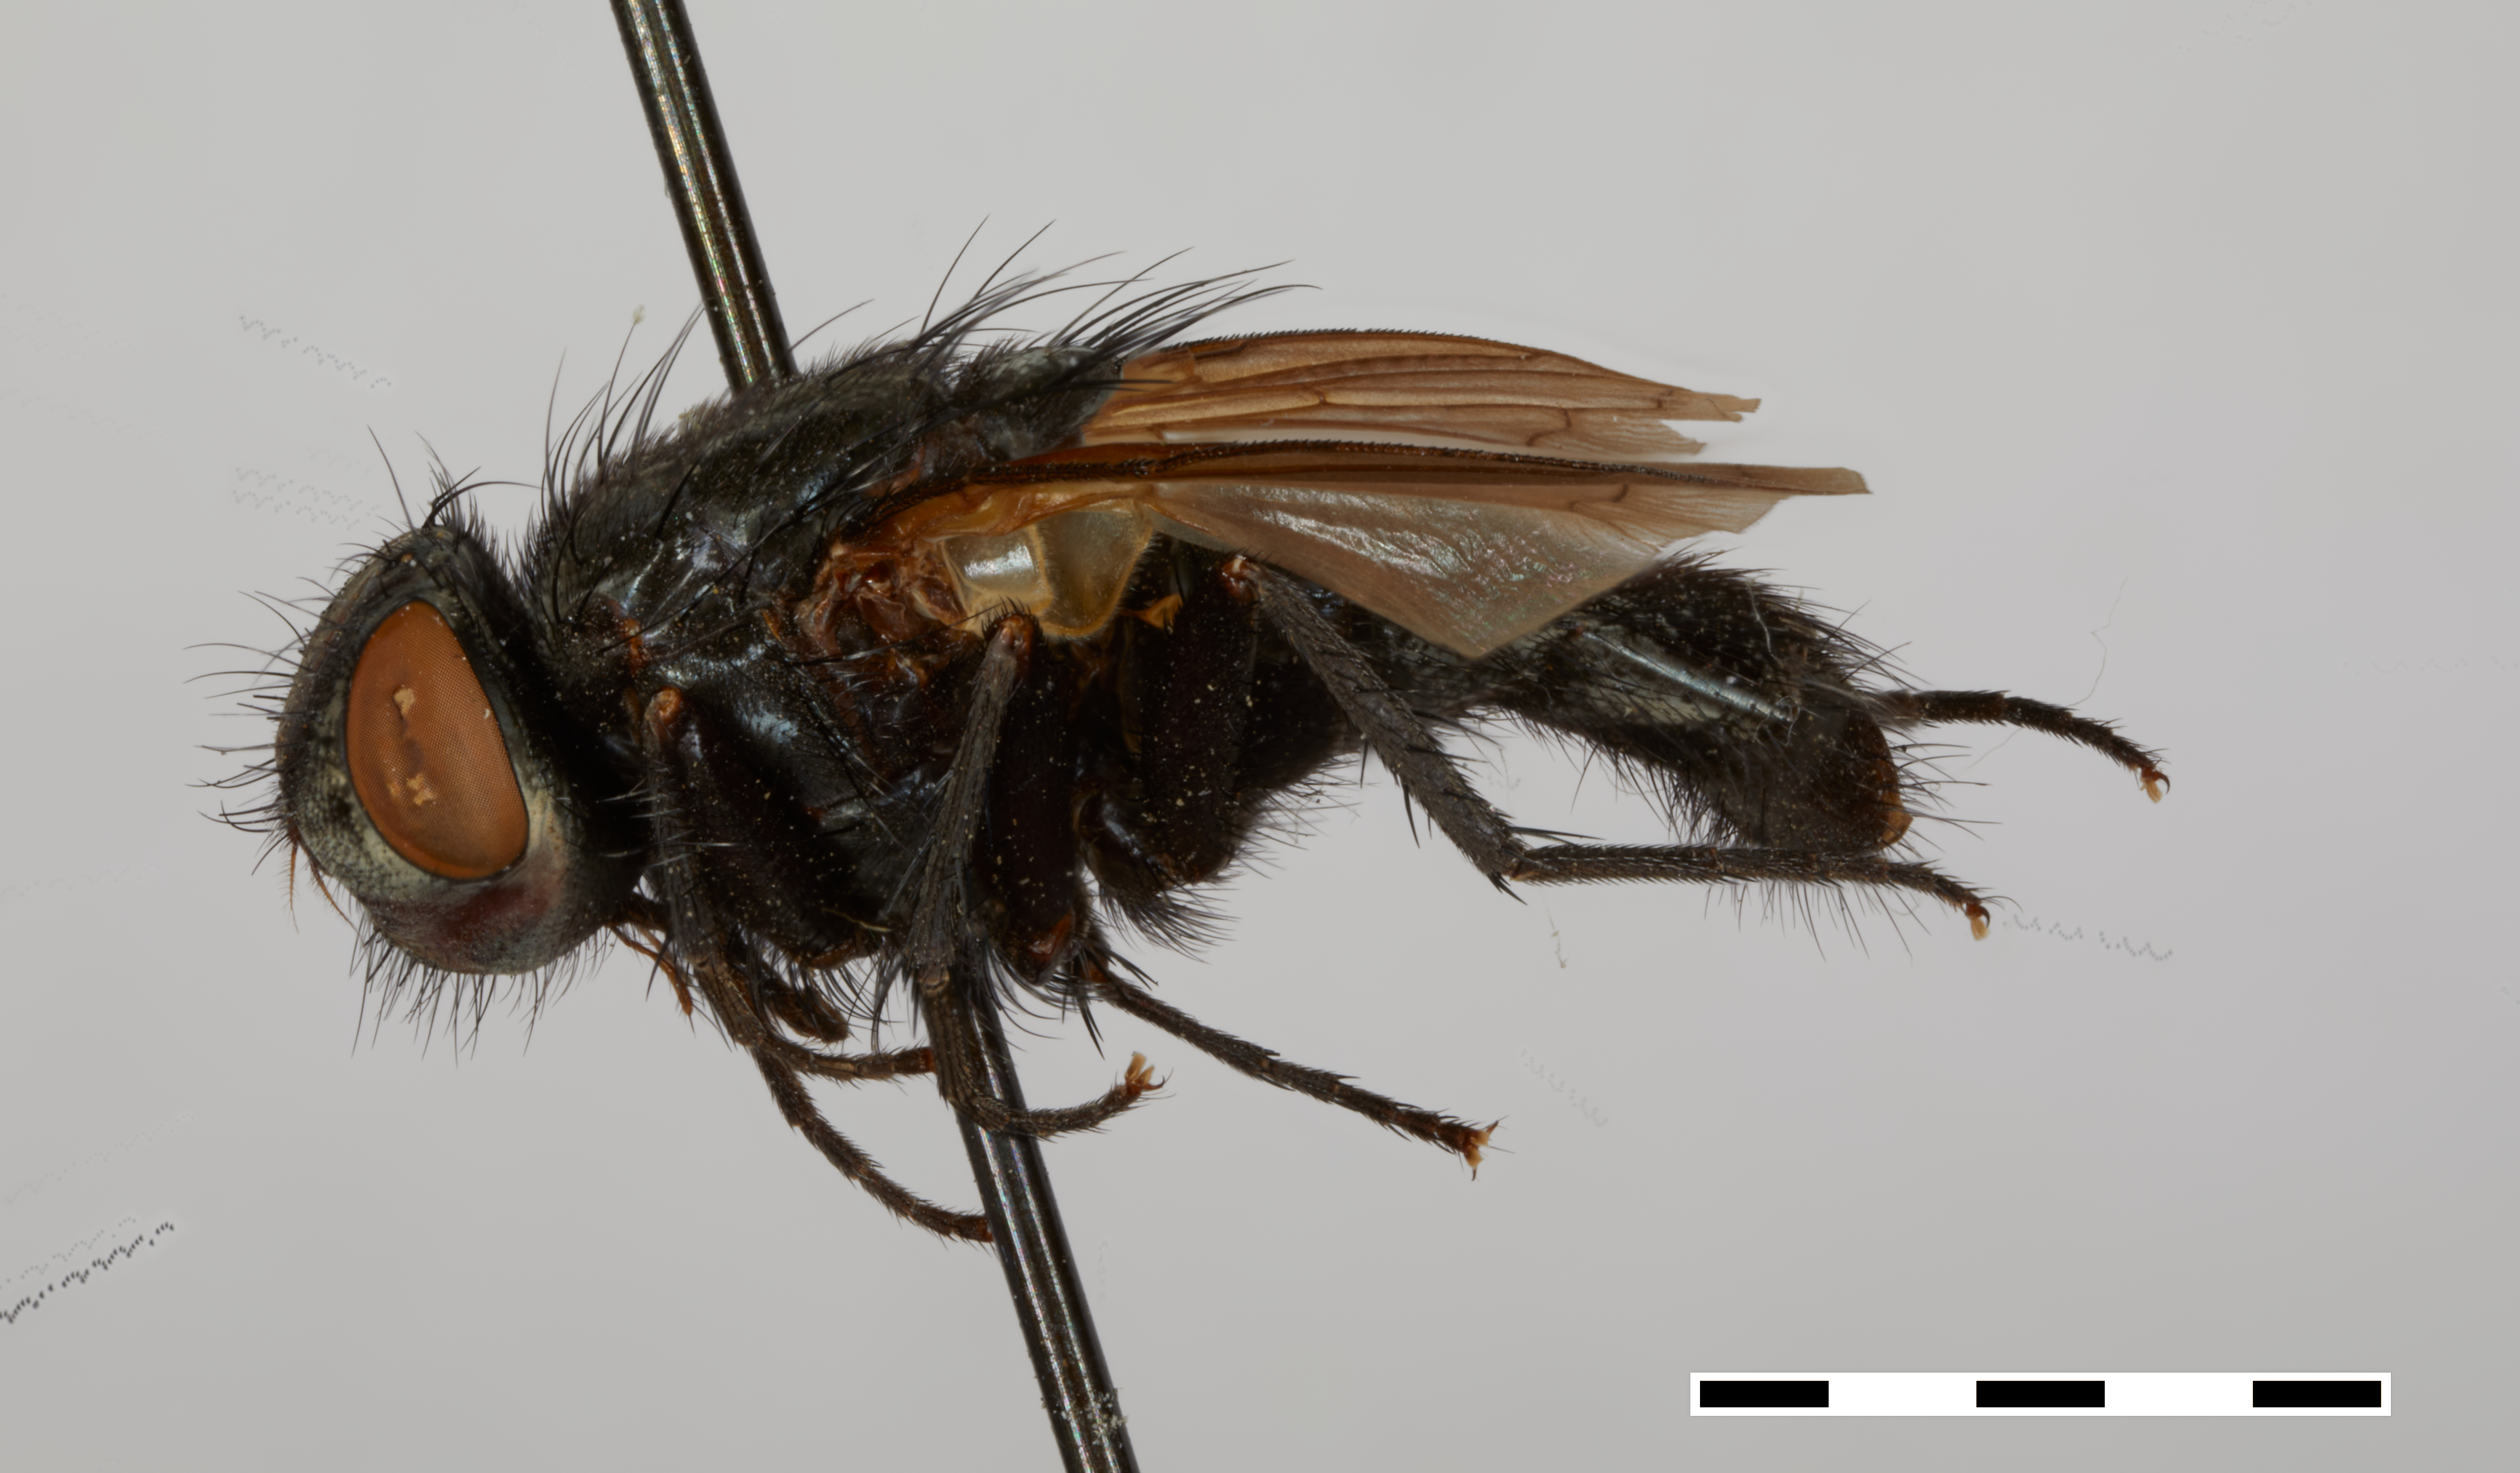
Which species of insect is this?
Melanodexiopsis pacifica (also Melanodexia grandis)
